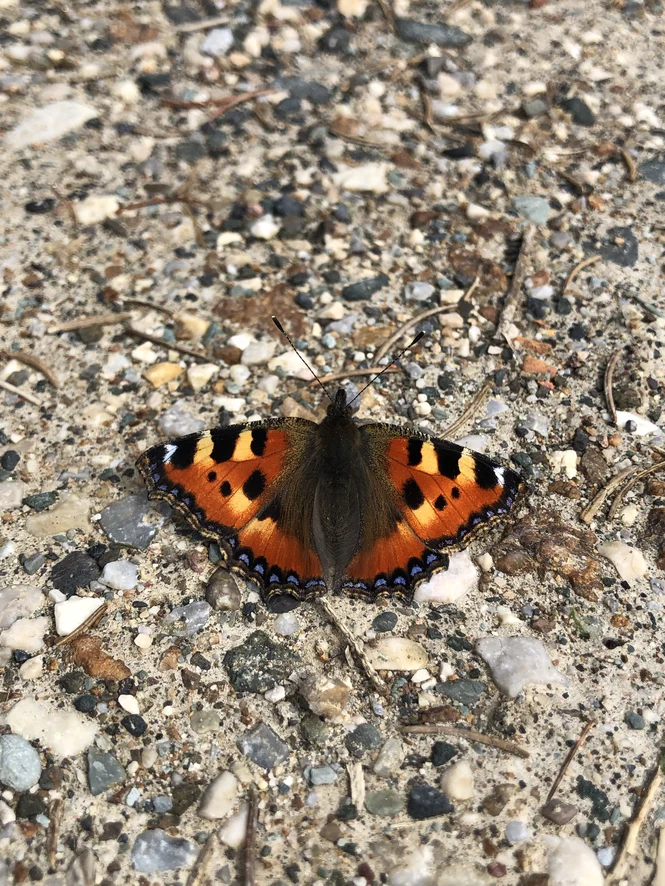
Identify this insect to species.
Aglais urticae
